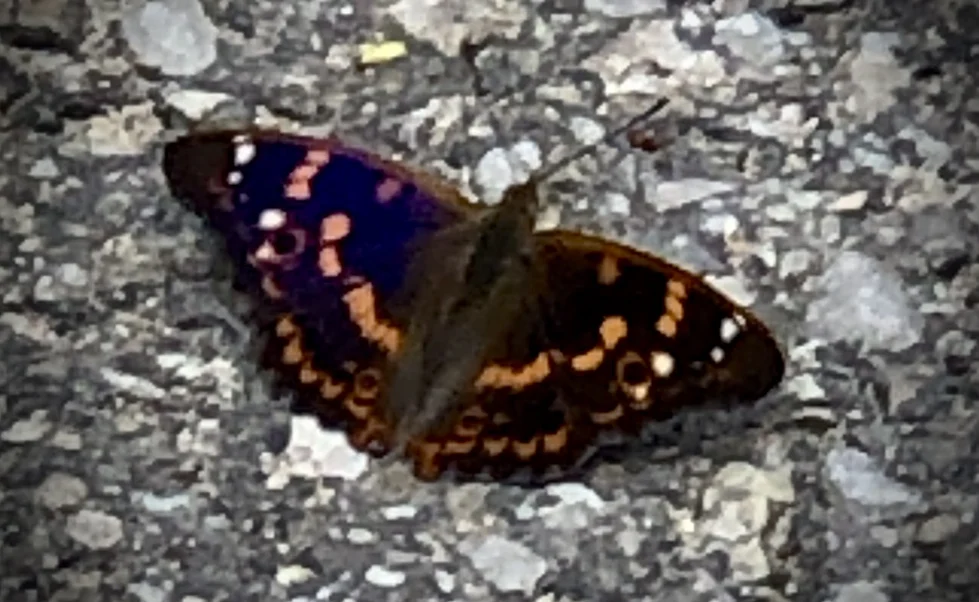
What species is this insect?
Apatura ilia
